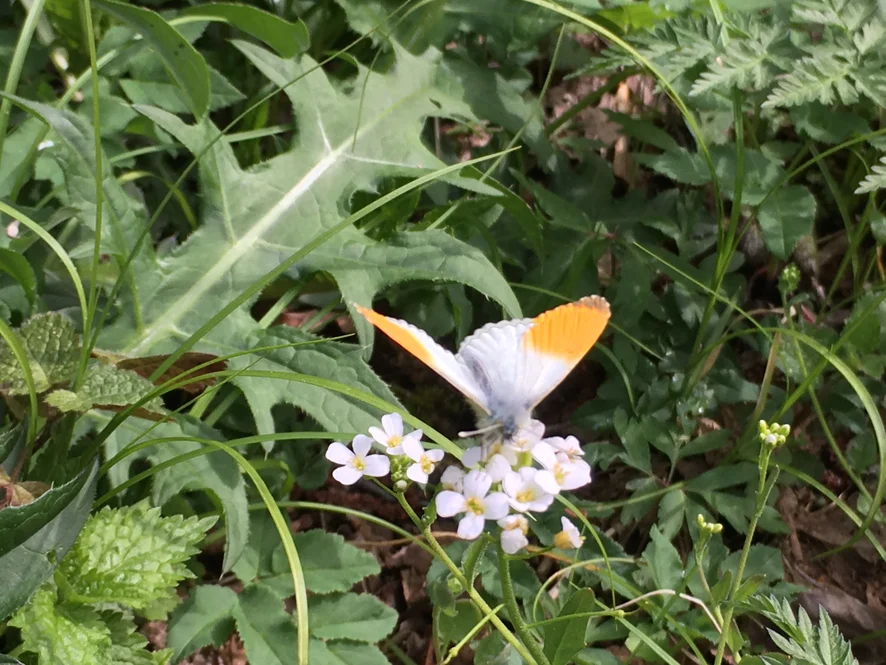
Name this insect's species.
Anthocharis cardamines
